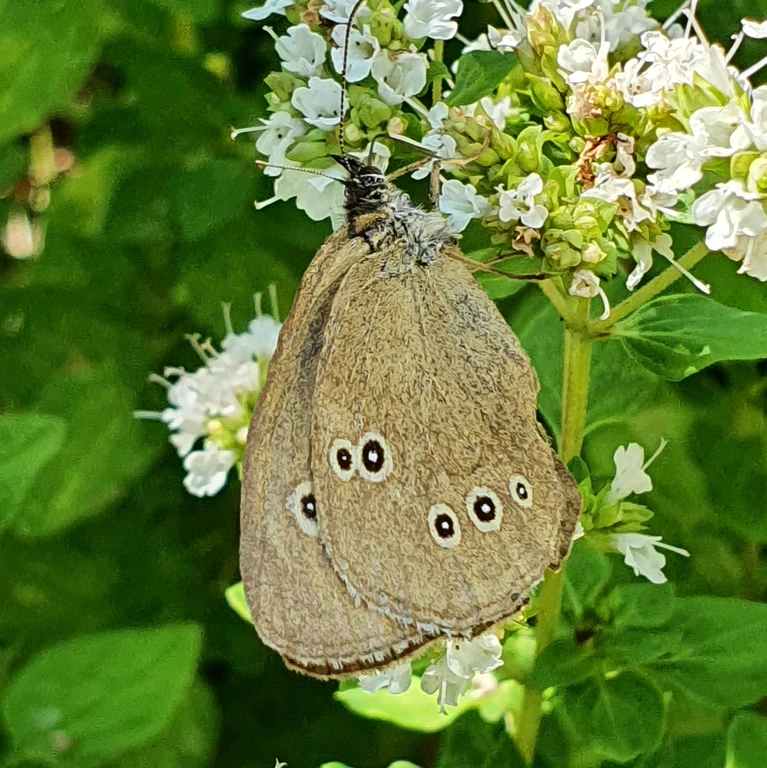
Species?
Aphantopus hyperantus
